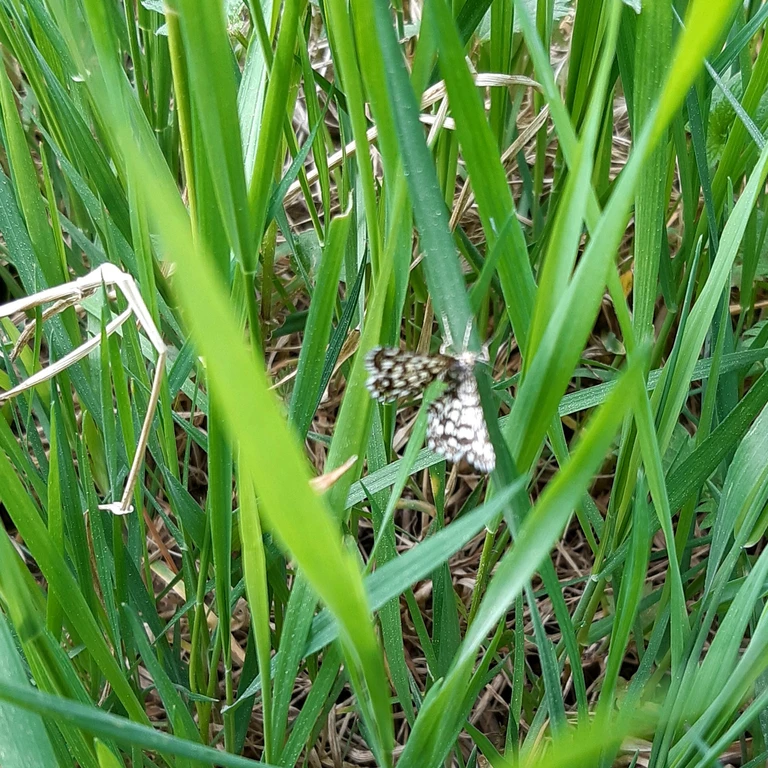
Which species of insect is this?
Chiasmia clathrata
